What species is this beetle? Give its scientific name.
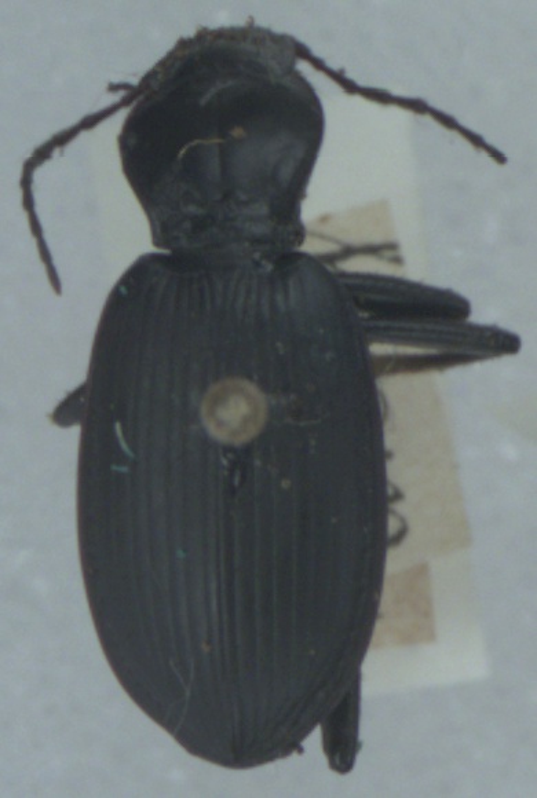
Laemostenus terricola
